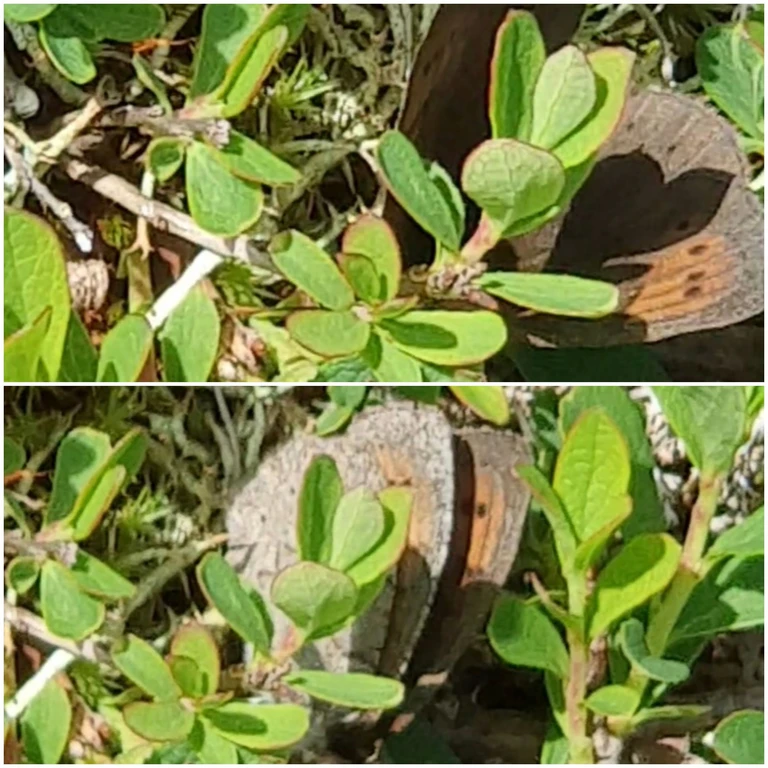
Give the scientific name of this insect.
Erebia pandrose
